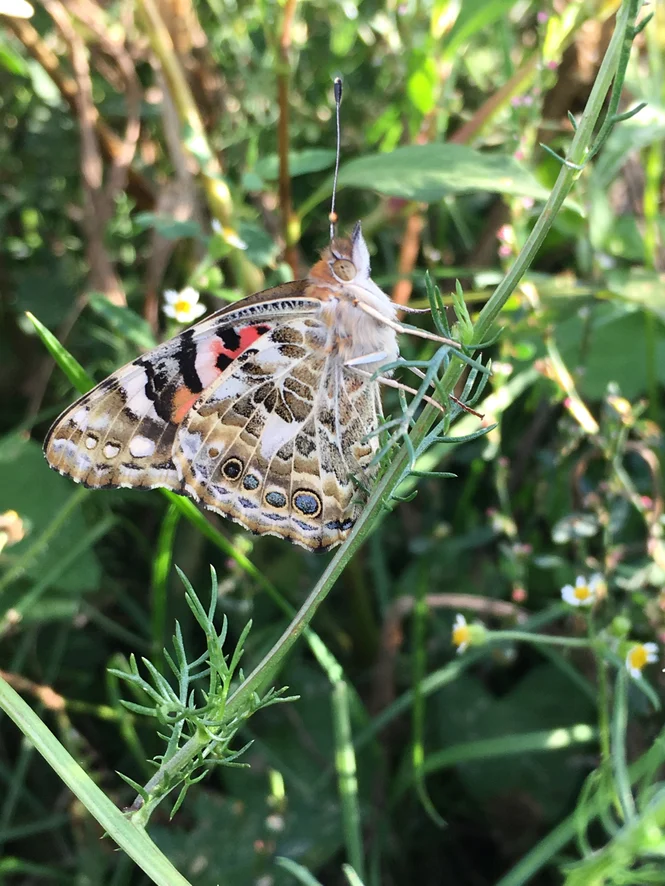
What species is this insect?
Vanessa cardui
